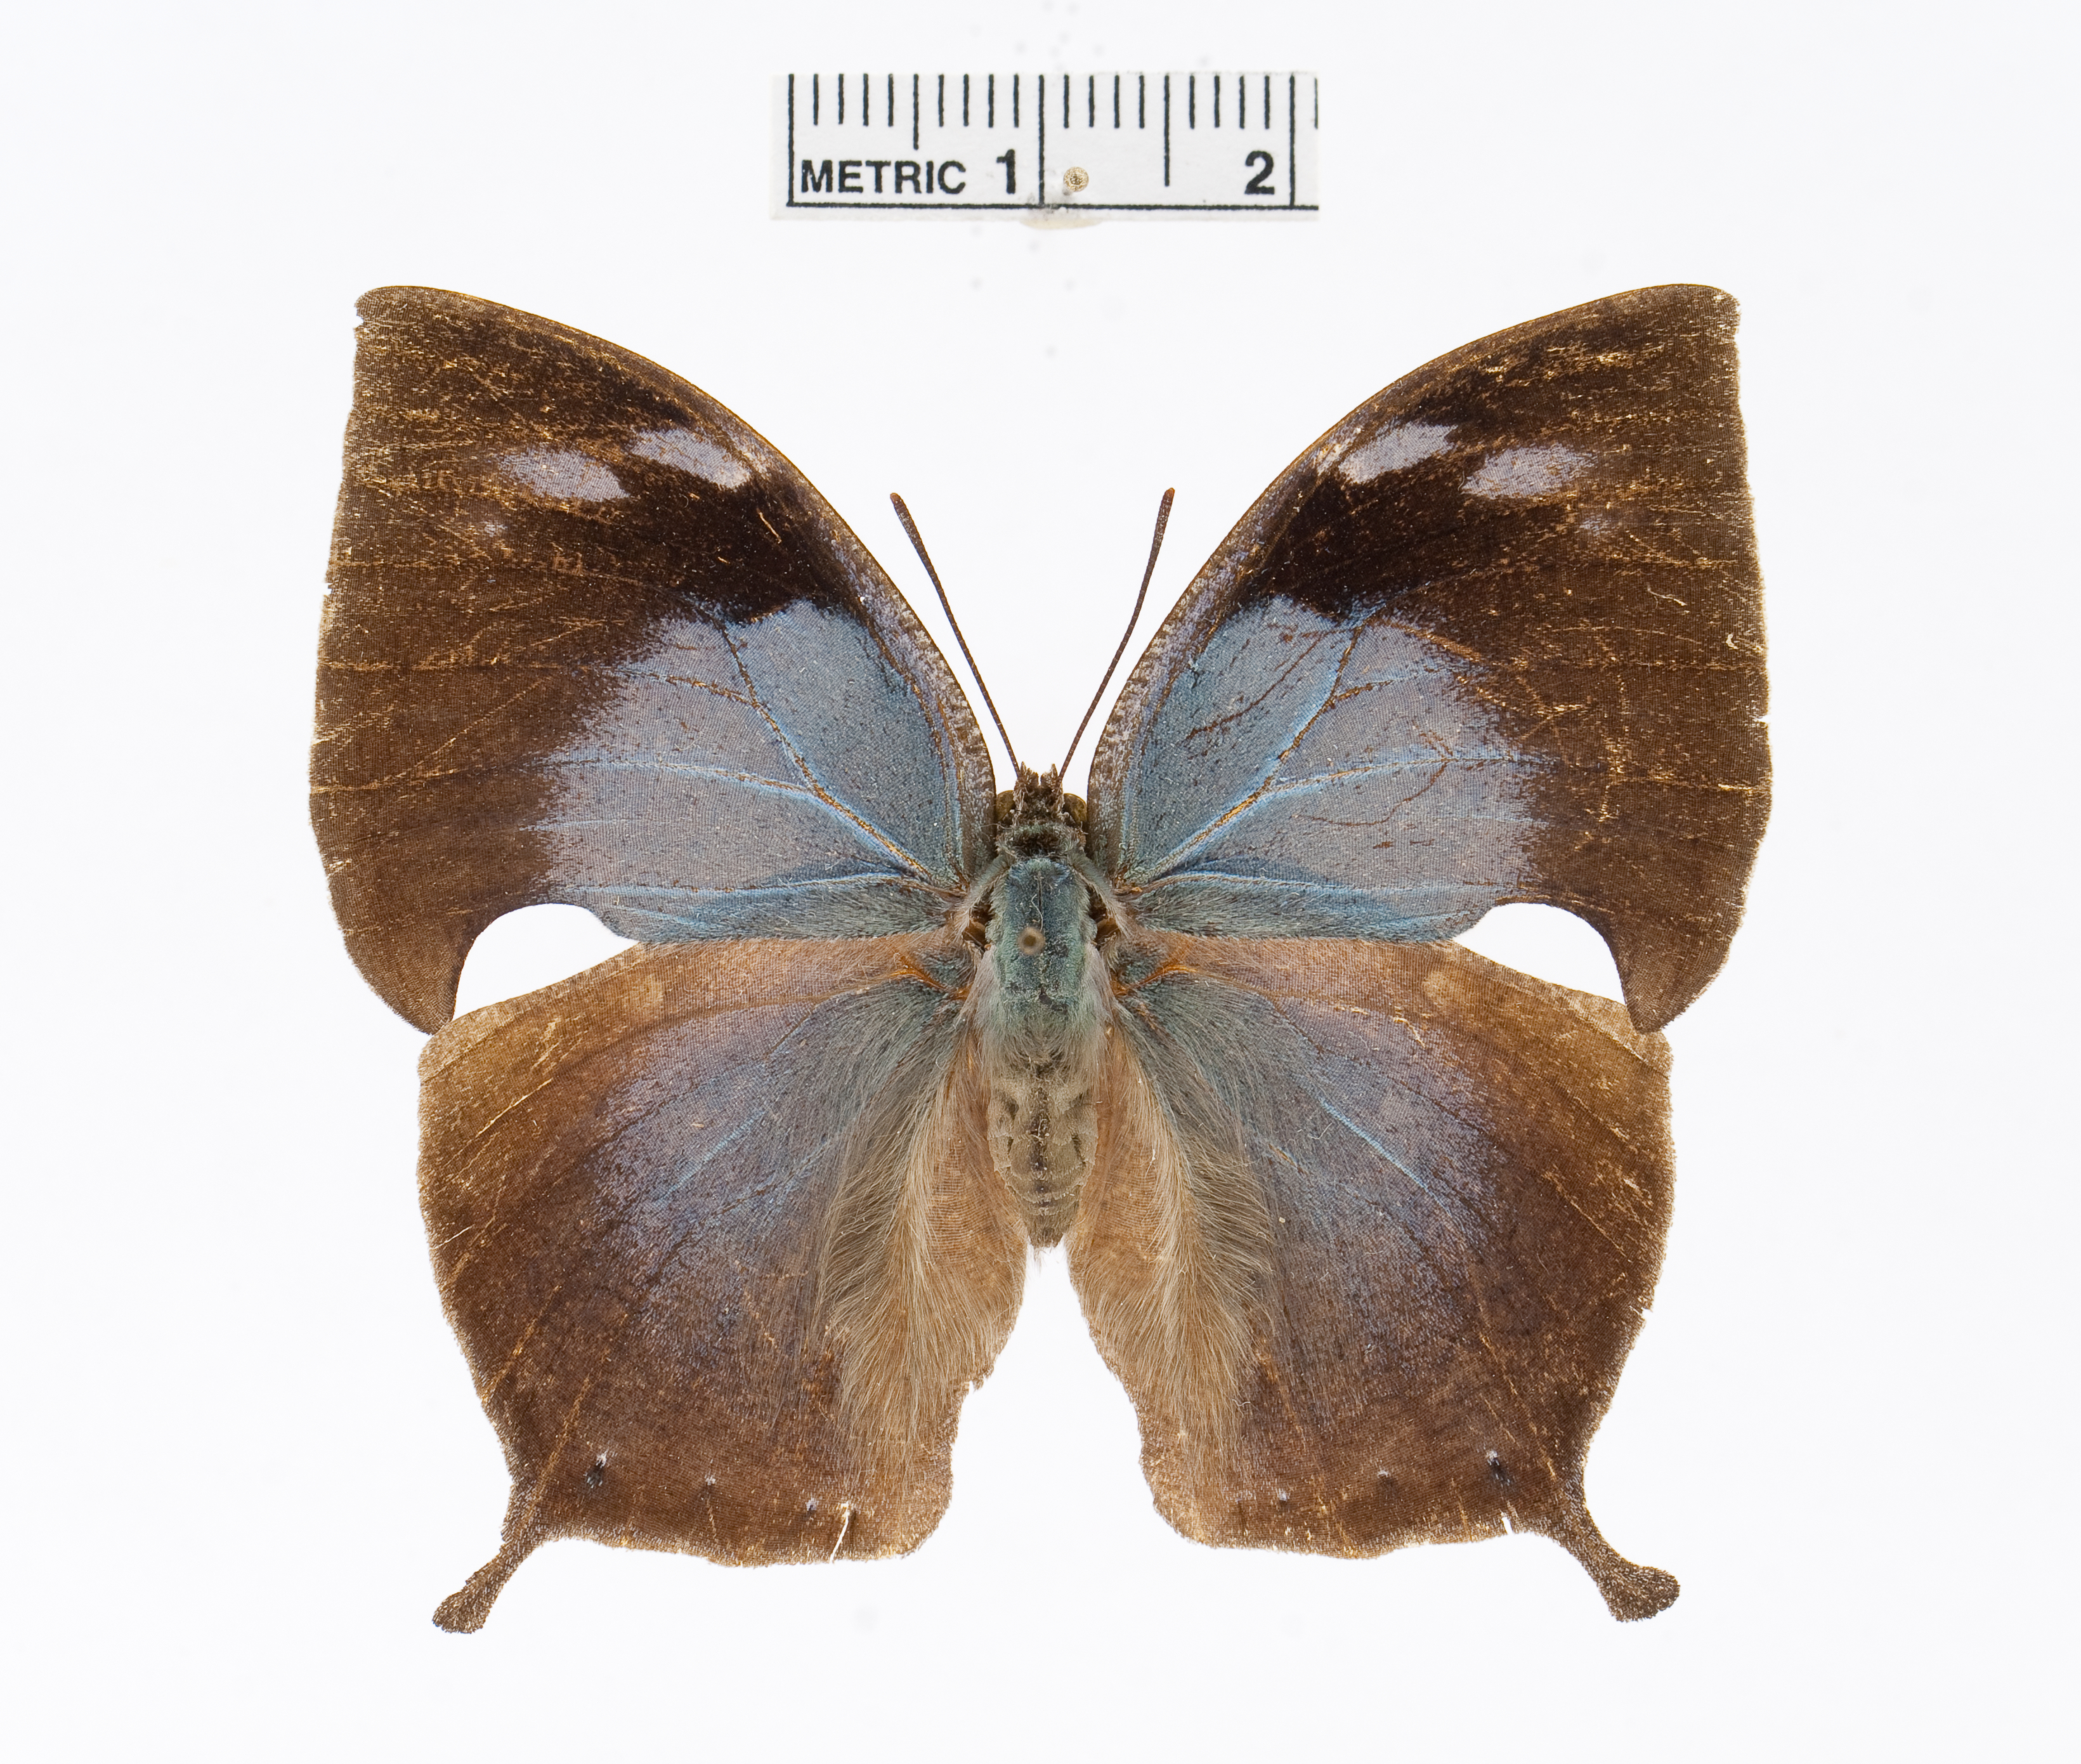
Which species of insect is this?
Memphis moruus
